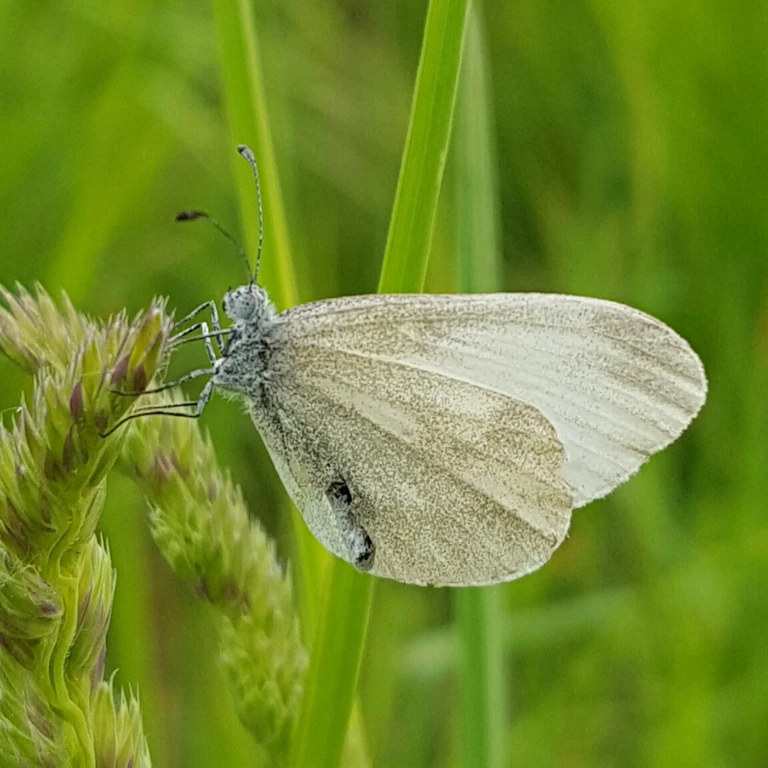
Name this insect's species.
Leptidea sinapis/juvernica
